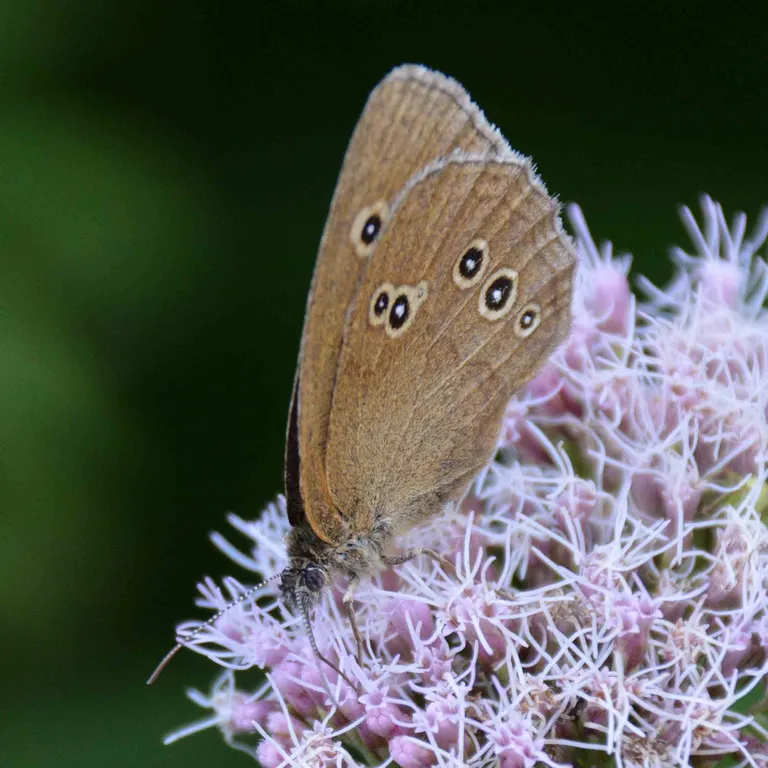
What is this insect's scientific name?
Aphantopus hyperantus
